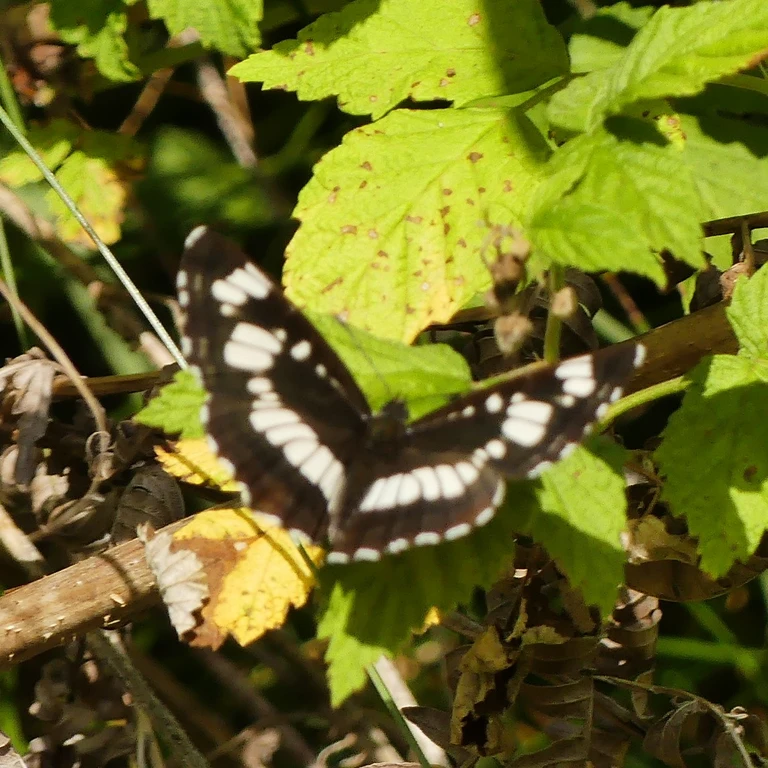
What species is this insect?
Neptis rivularis
